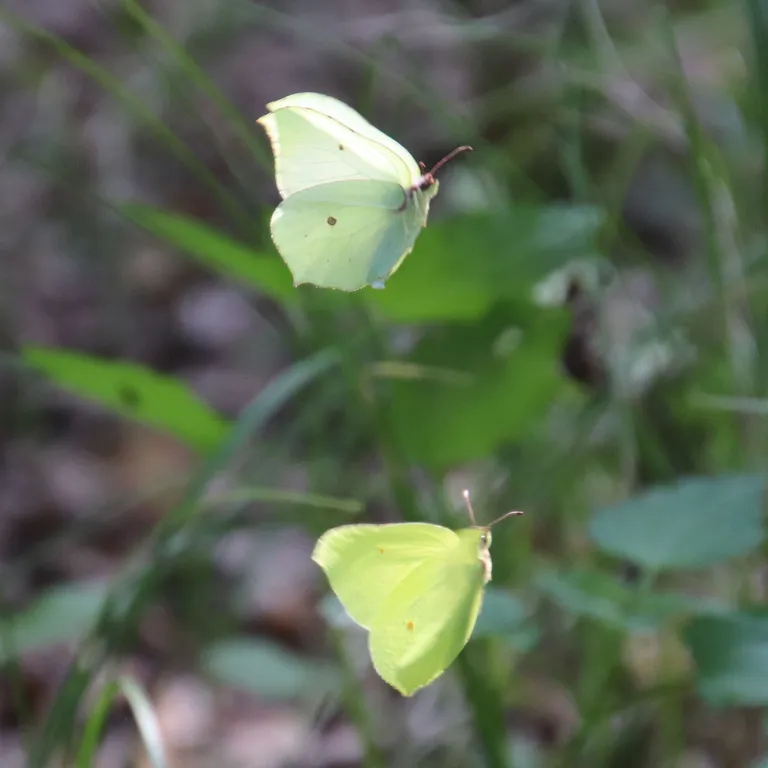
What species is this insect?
Gonepteryx rhamni
